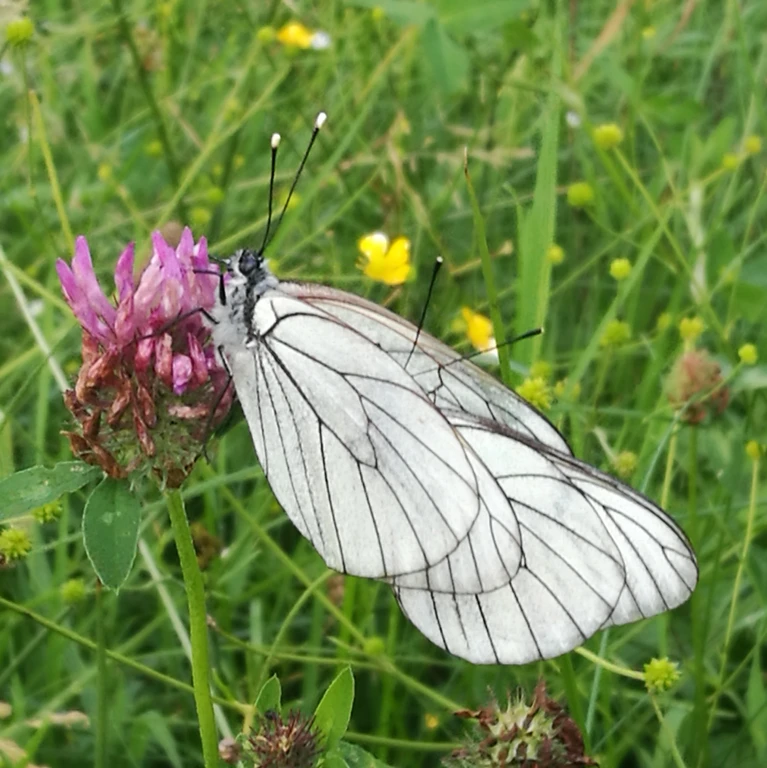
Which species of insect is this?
Aporia crataegi
